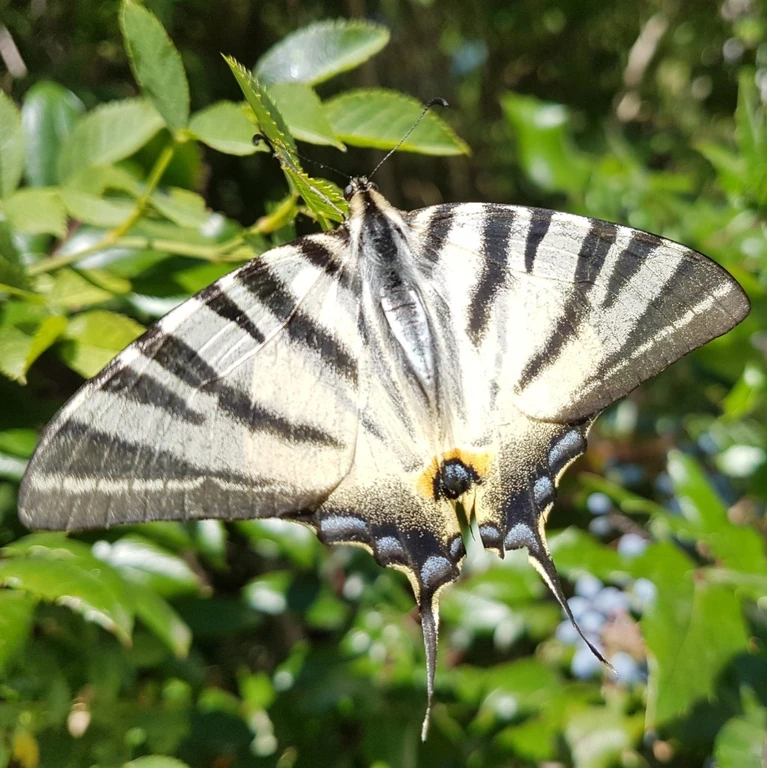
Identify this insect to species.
Iphiclides podalirius
